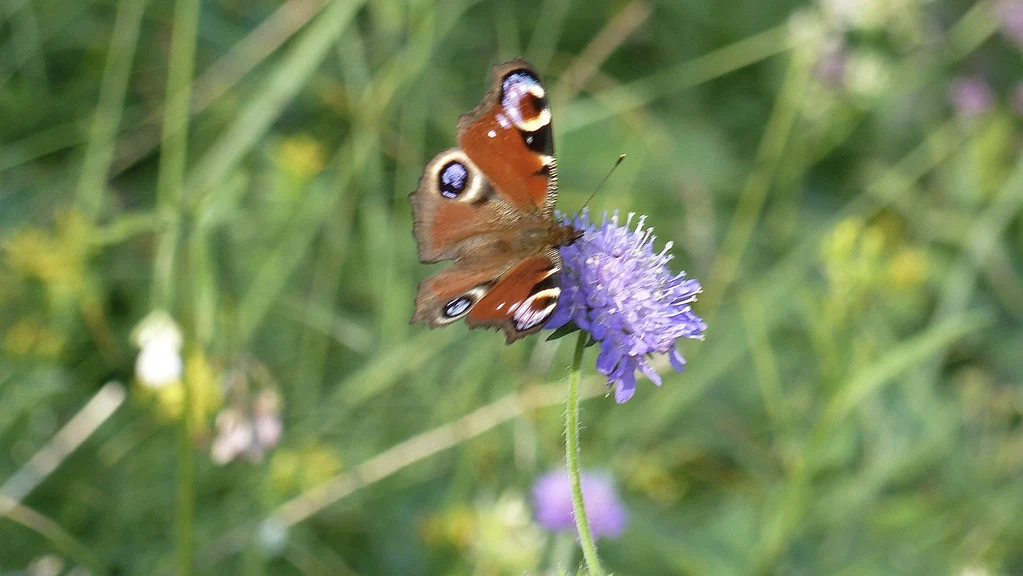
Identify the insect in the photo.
Aglais io
